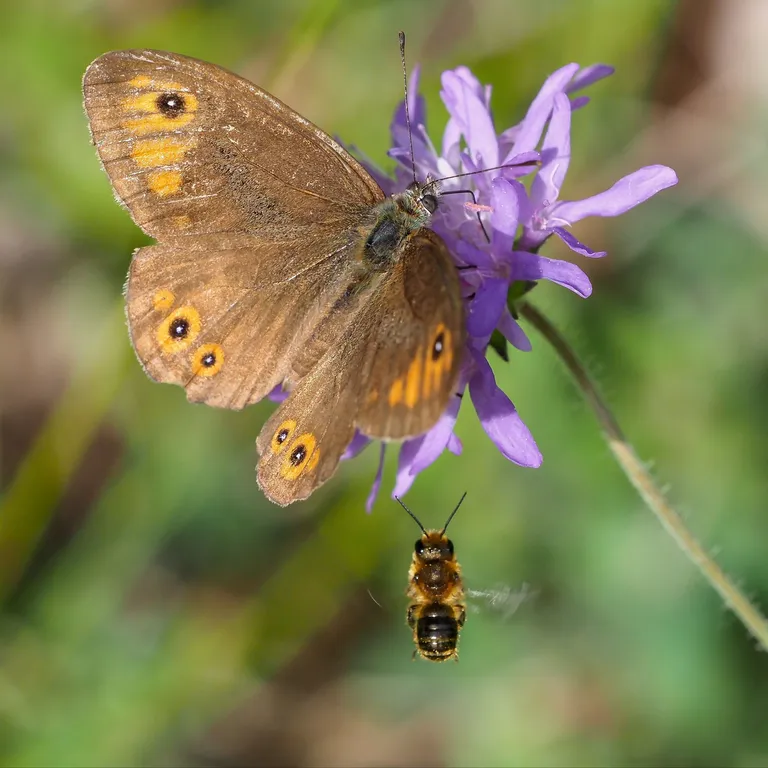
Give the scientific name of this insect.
Lasiommata maera (also Pararge maera)
